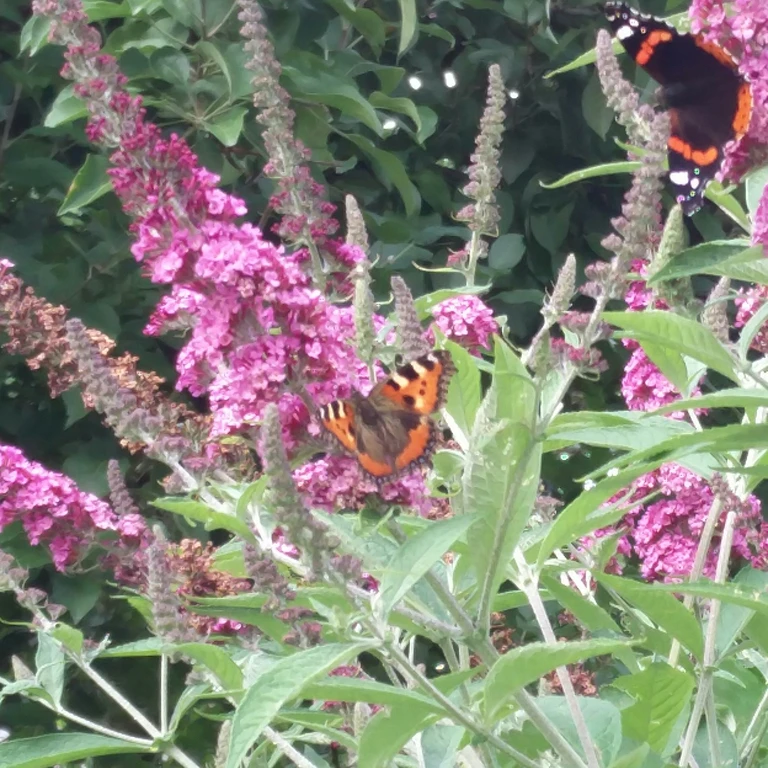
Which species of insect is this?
Aglais urticae
